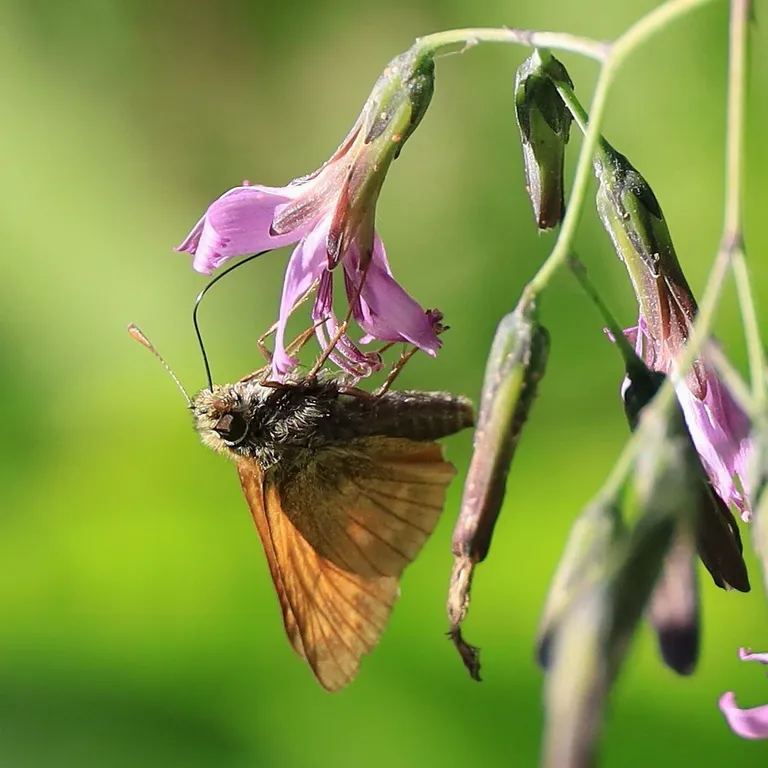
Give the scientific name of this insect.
Ochlodes sylvanus (also Ochlodes venata)
